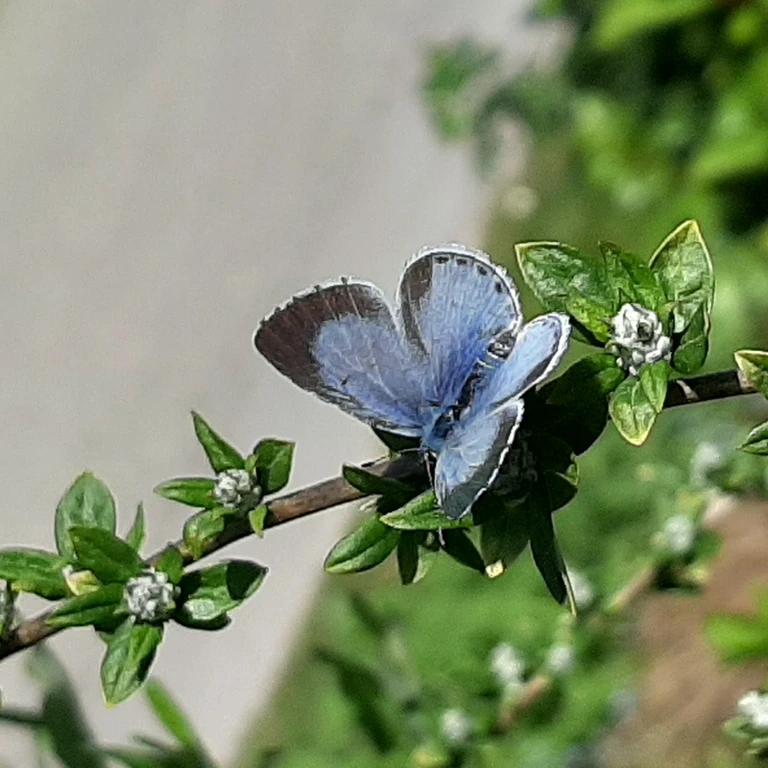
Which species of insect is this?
Celastrina argiolus
